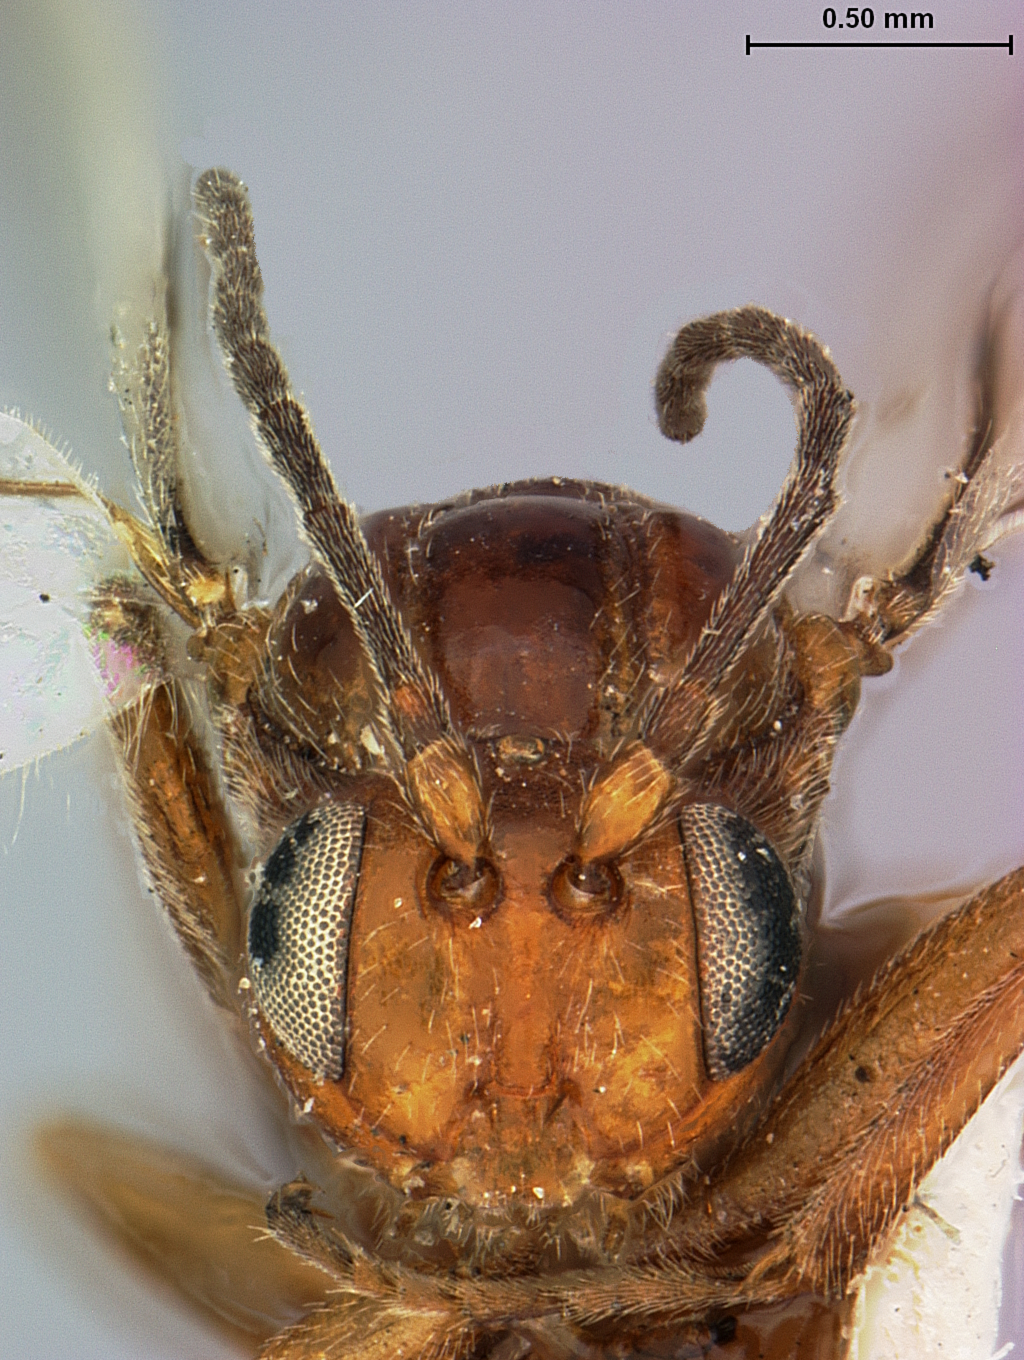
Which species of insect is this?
Belonocnema colorado
